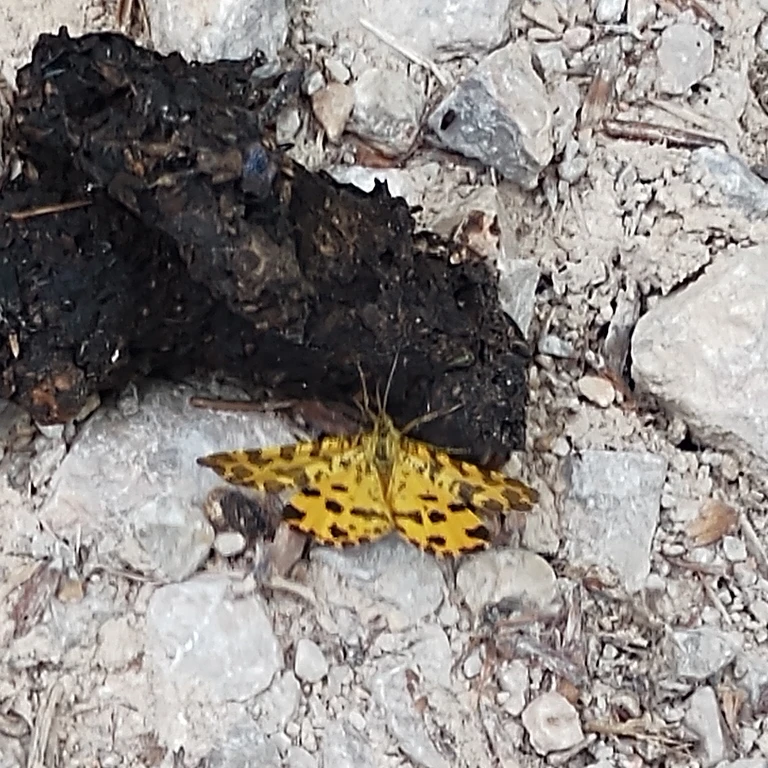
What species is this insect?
Pseudopanthera macularia
